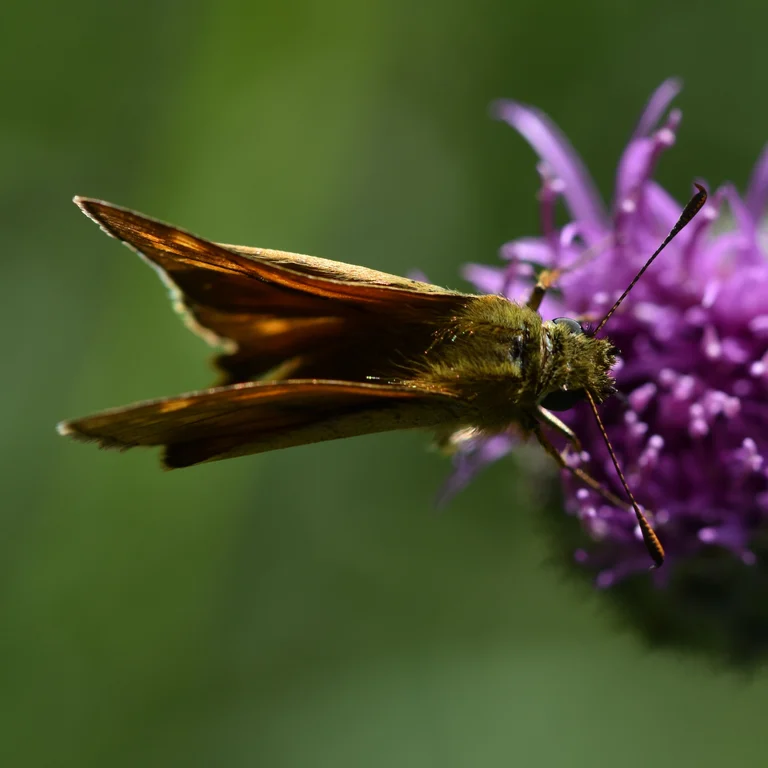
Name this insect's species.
Ochlodes sylvanus (also Ochlodes venata)
